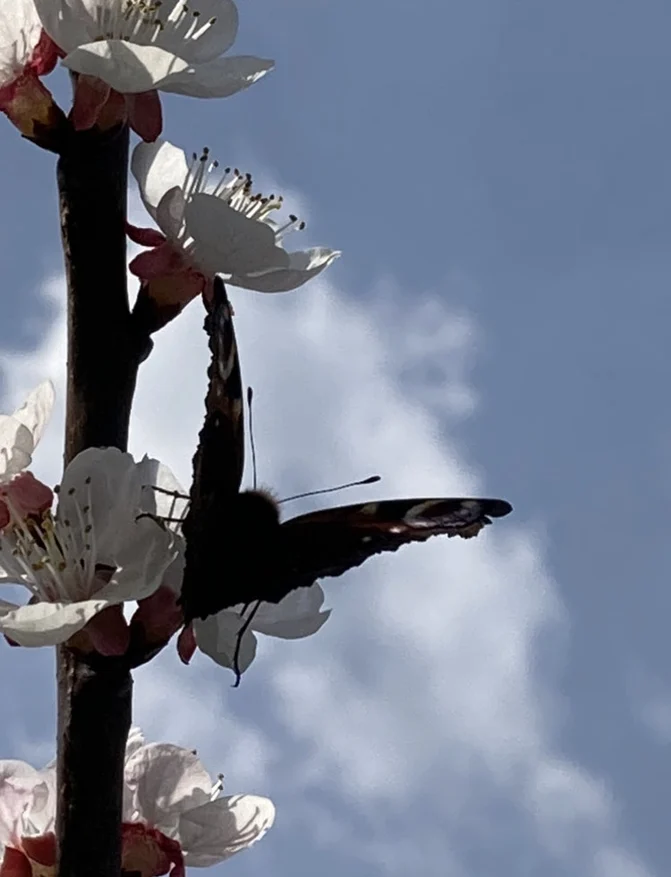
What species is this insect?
Aglais io
